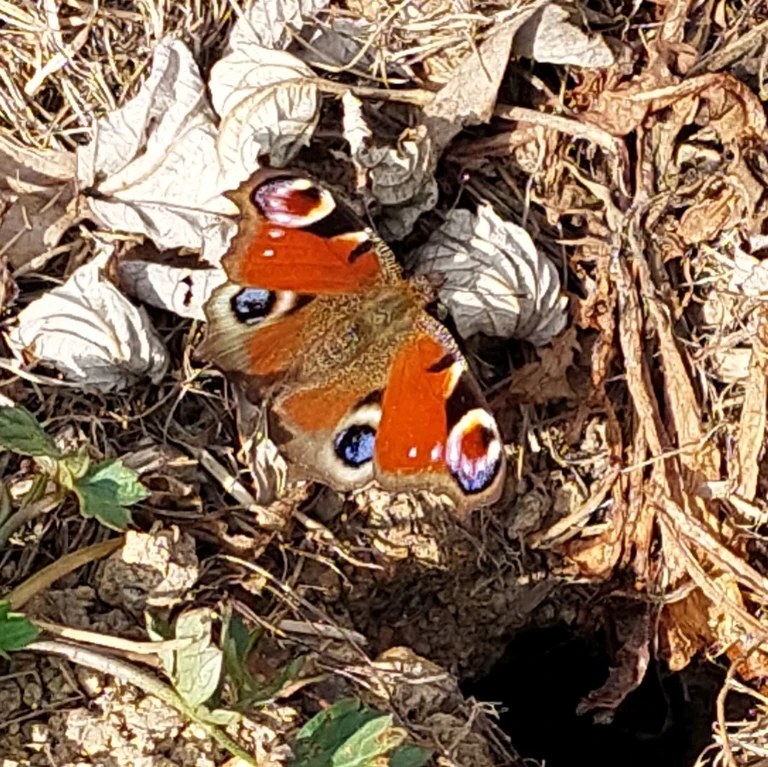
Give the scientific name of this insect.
Aglais io
